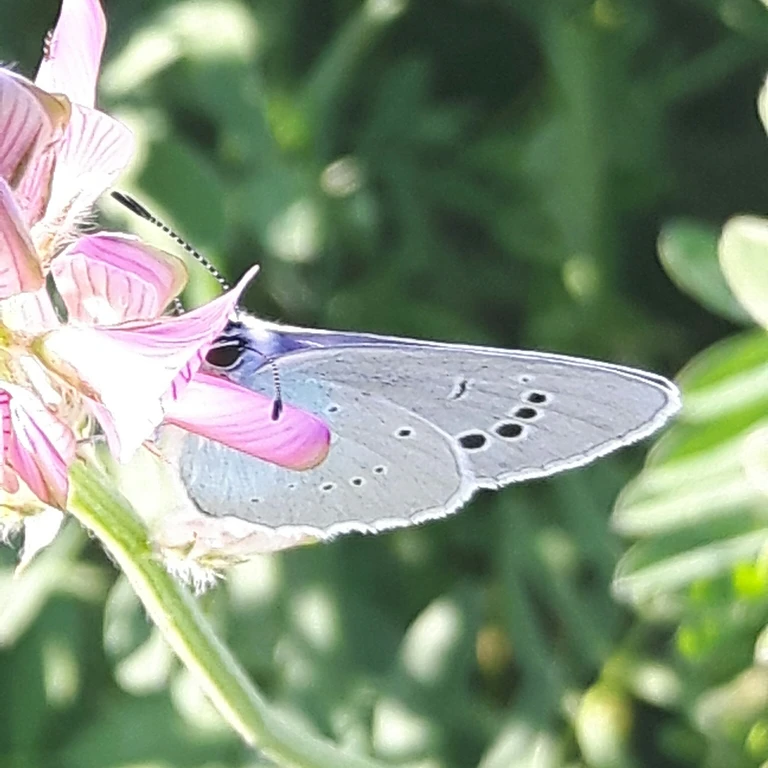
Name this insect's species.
Glaucopsyche alexis
